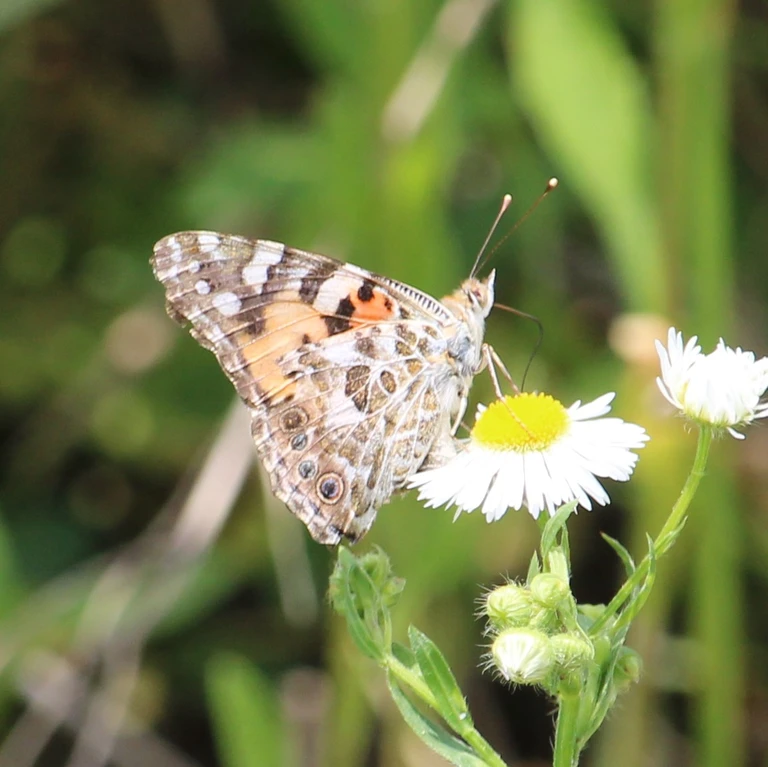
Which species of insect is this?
Vanessa cardui
